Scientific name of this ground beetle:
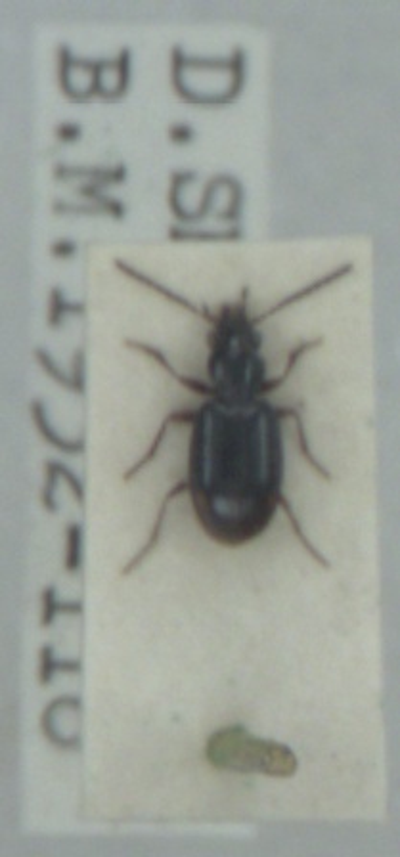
Bembidion doris
